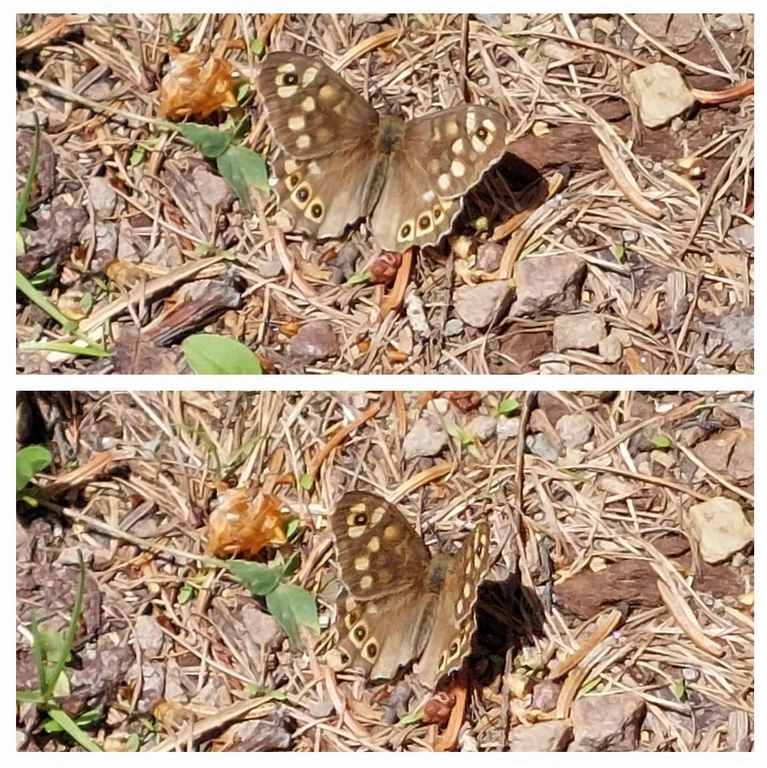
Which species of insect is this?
Pararge aegeria
